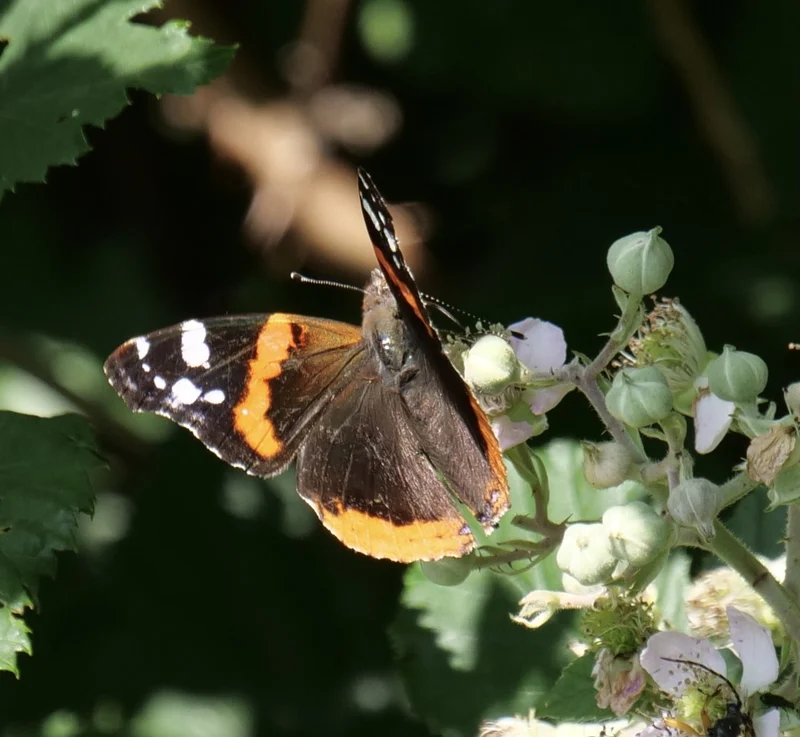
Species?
Vanessa atalanta
